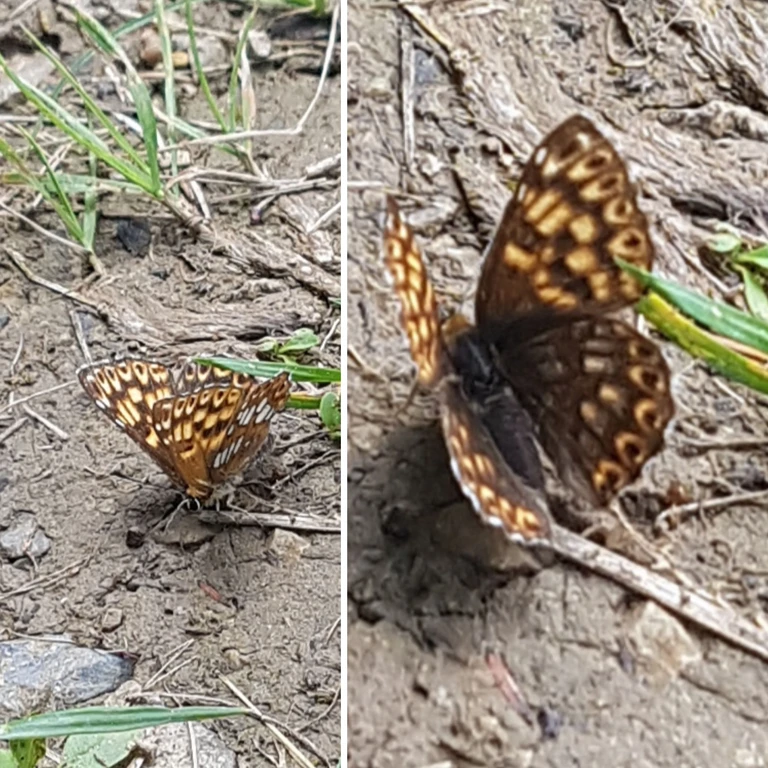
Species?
Hamearis lucina
